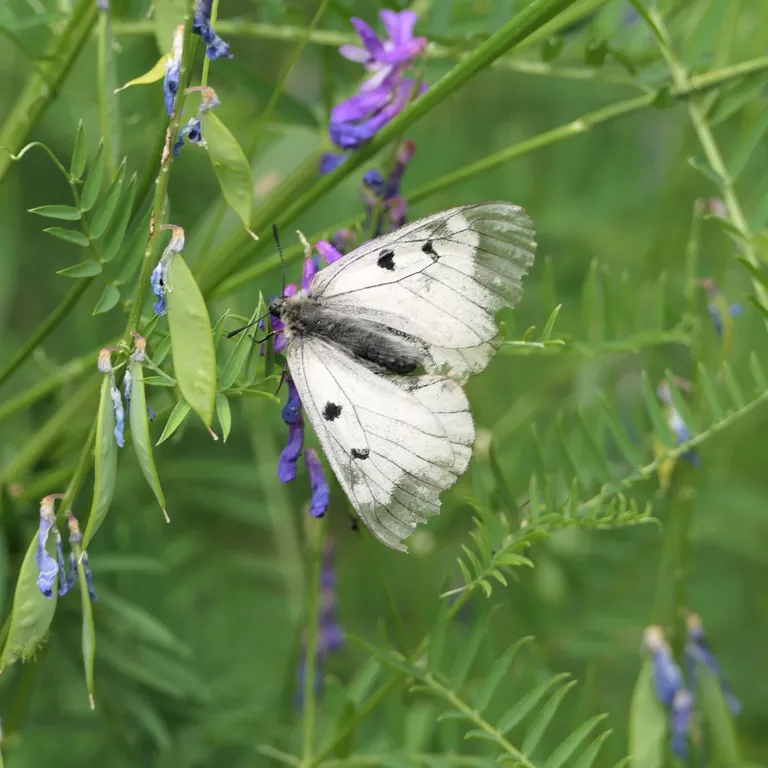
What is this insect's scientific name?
Parnassius mnemosyne
